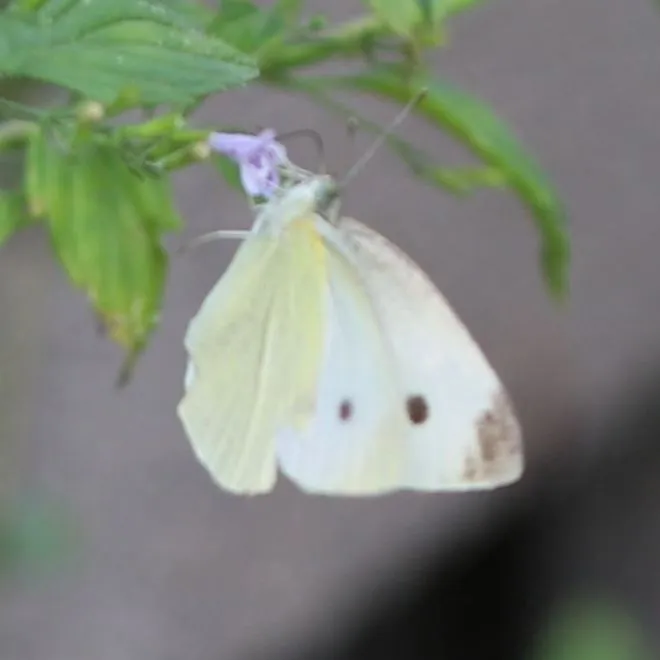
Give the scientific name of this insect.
Pieris rapae
